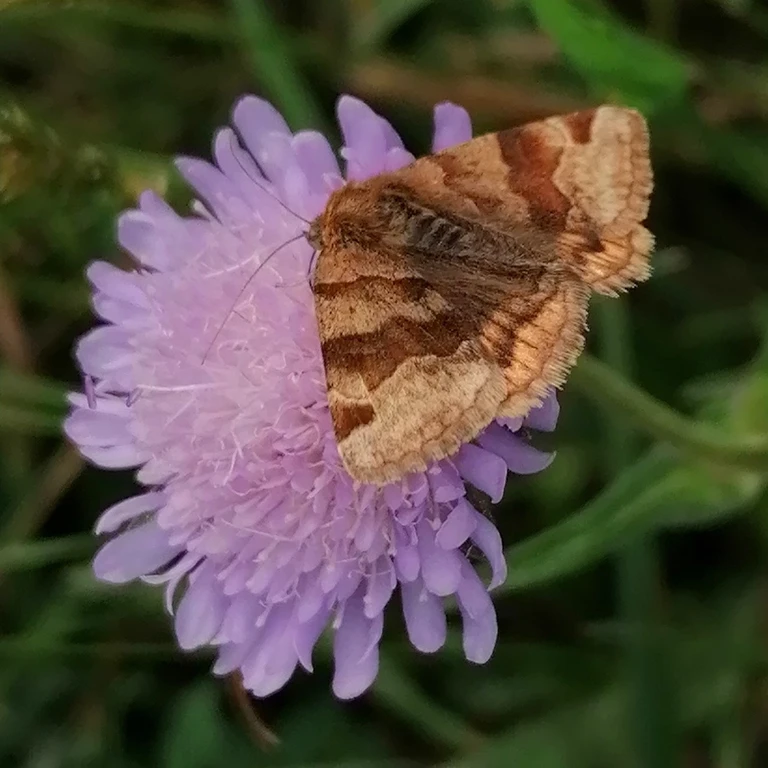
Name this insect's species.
Euclidia glyphica
